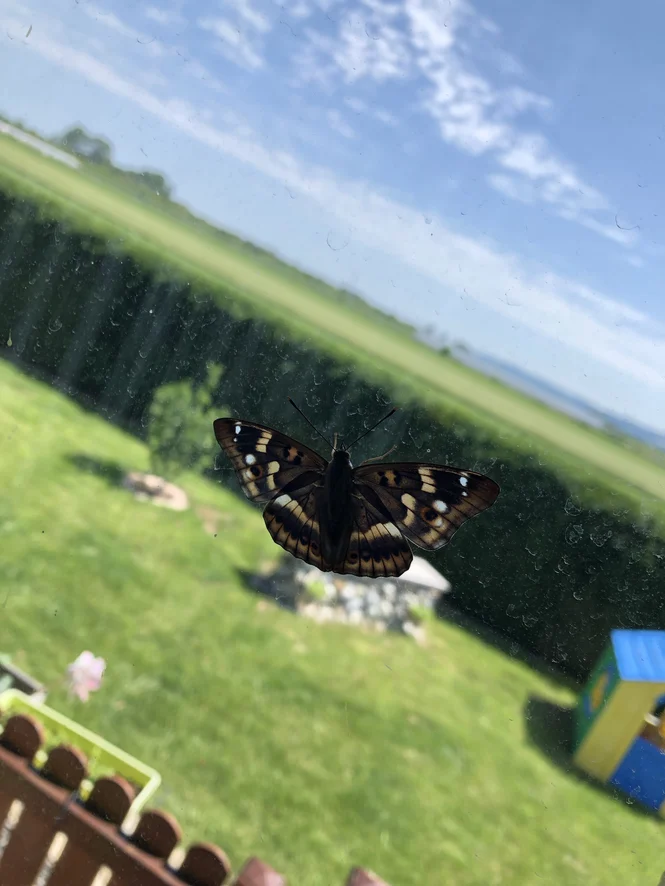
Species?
Apatura ilia
